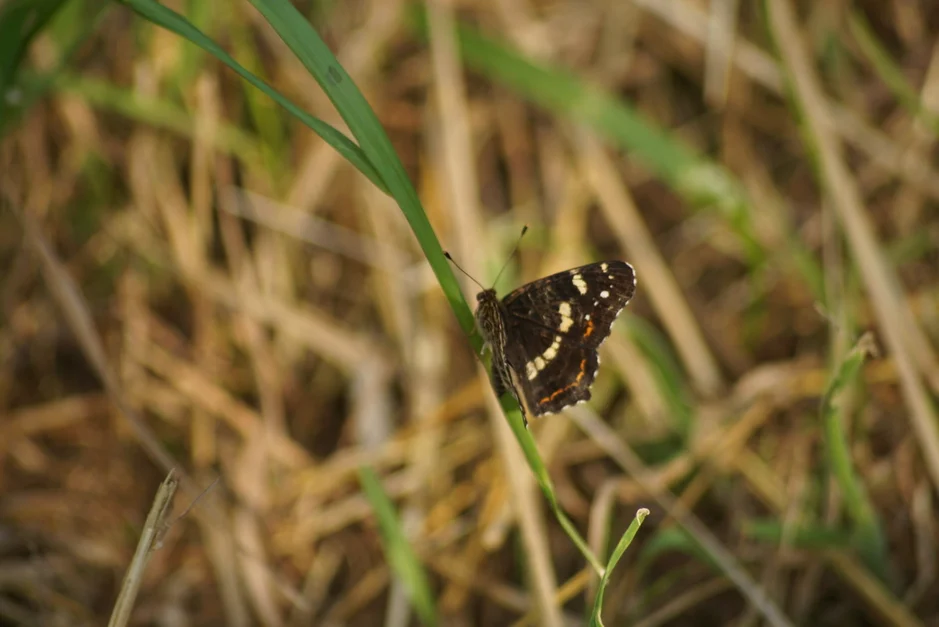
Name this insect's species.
Araschnia levana
